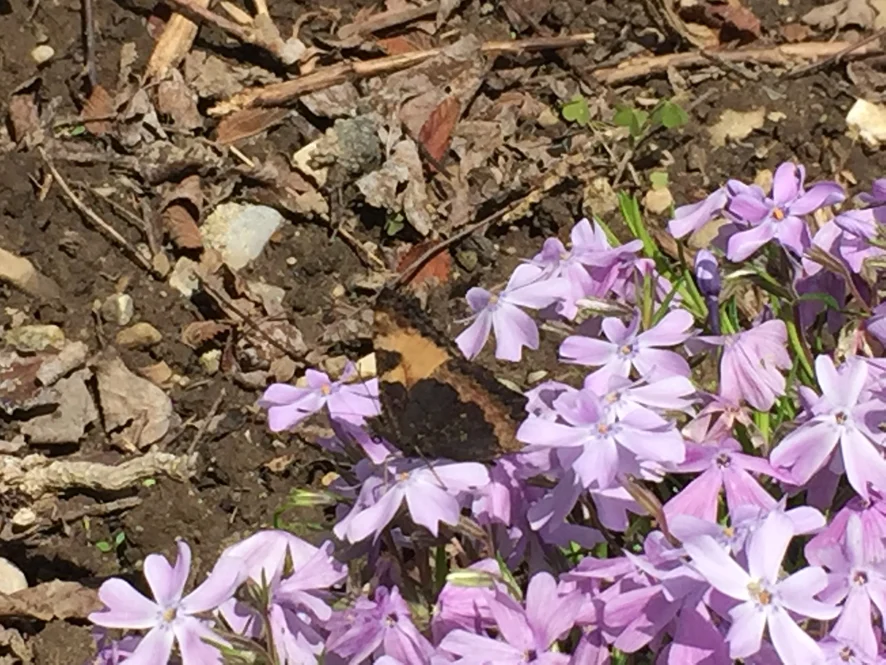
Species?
Aglais urticae
